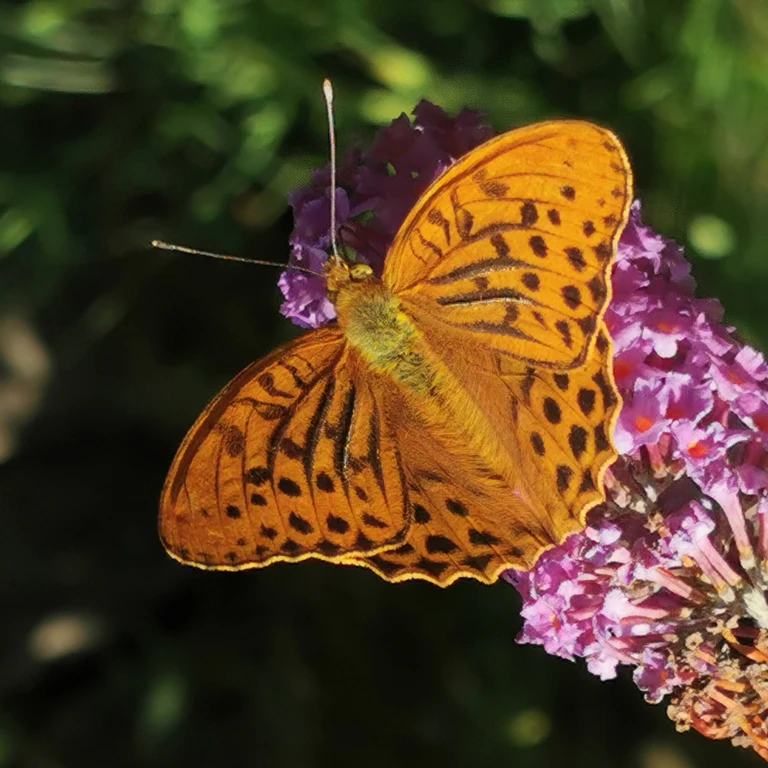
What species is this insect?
Argynnis paphia
